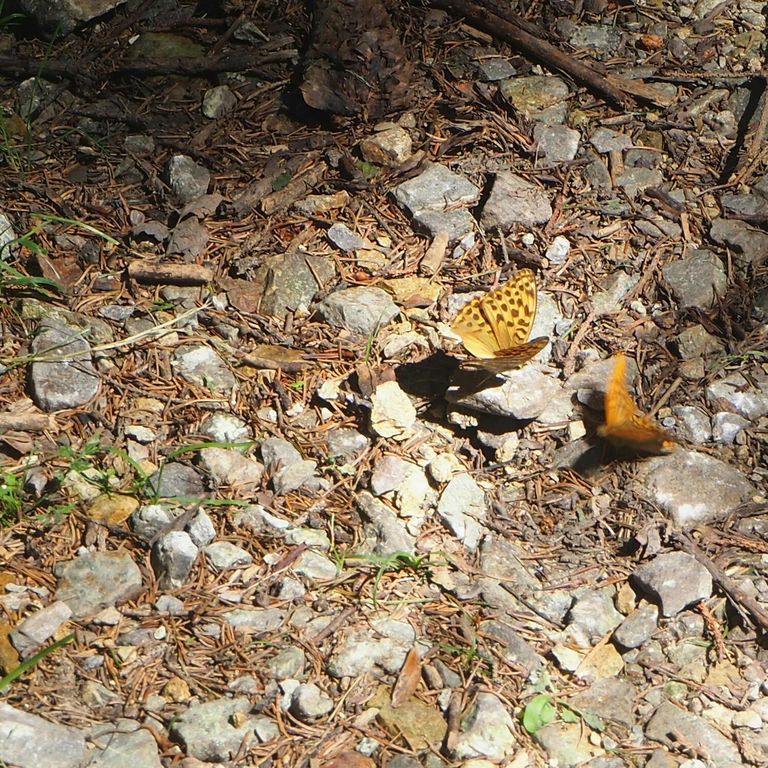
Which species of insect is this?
Argynnis paphia
